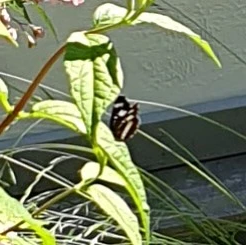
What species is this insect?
Neptis rivularis
